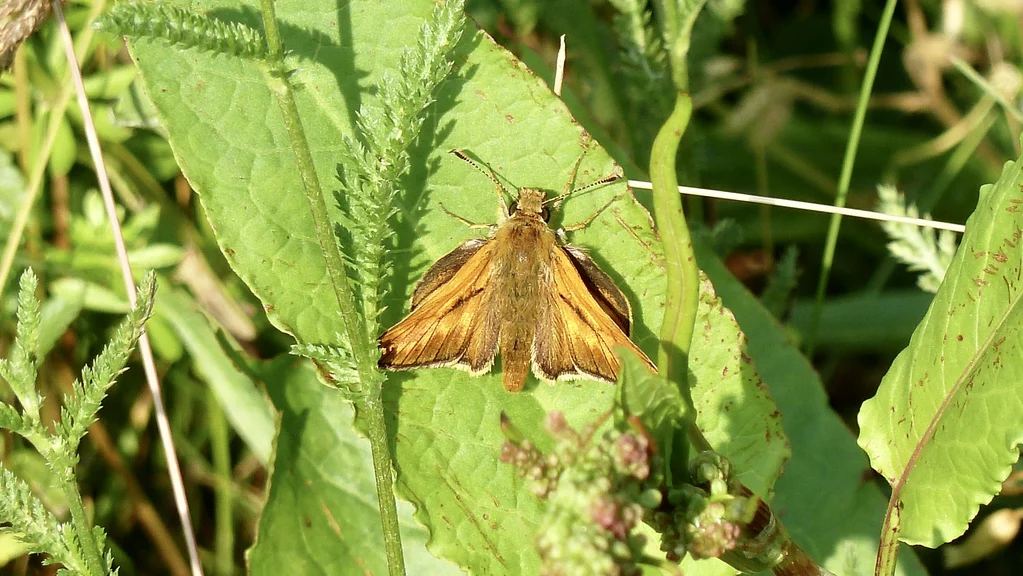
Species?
Ochlodes sylvanus (also Ochlodes venata)
